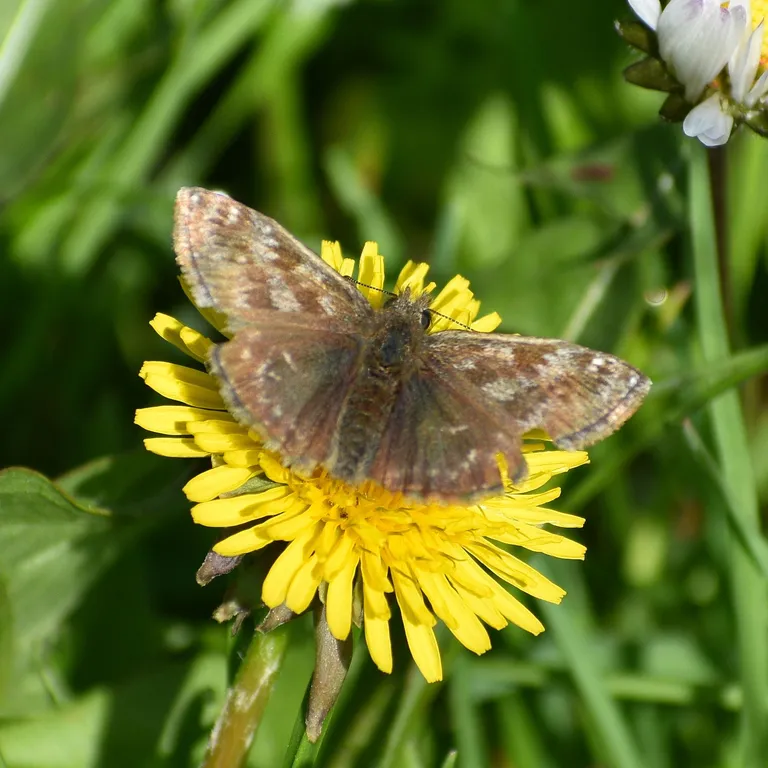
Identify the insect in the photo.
Erynnis tages
